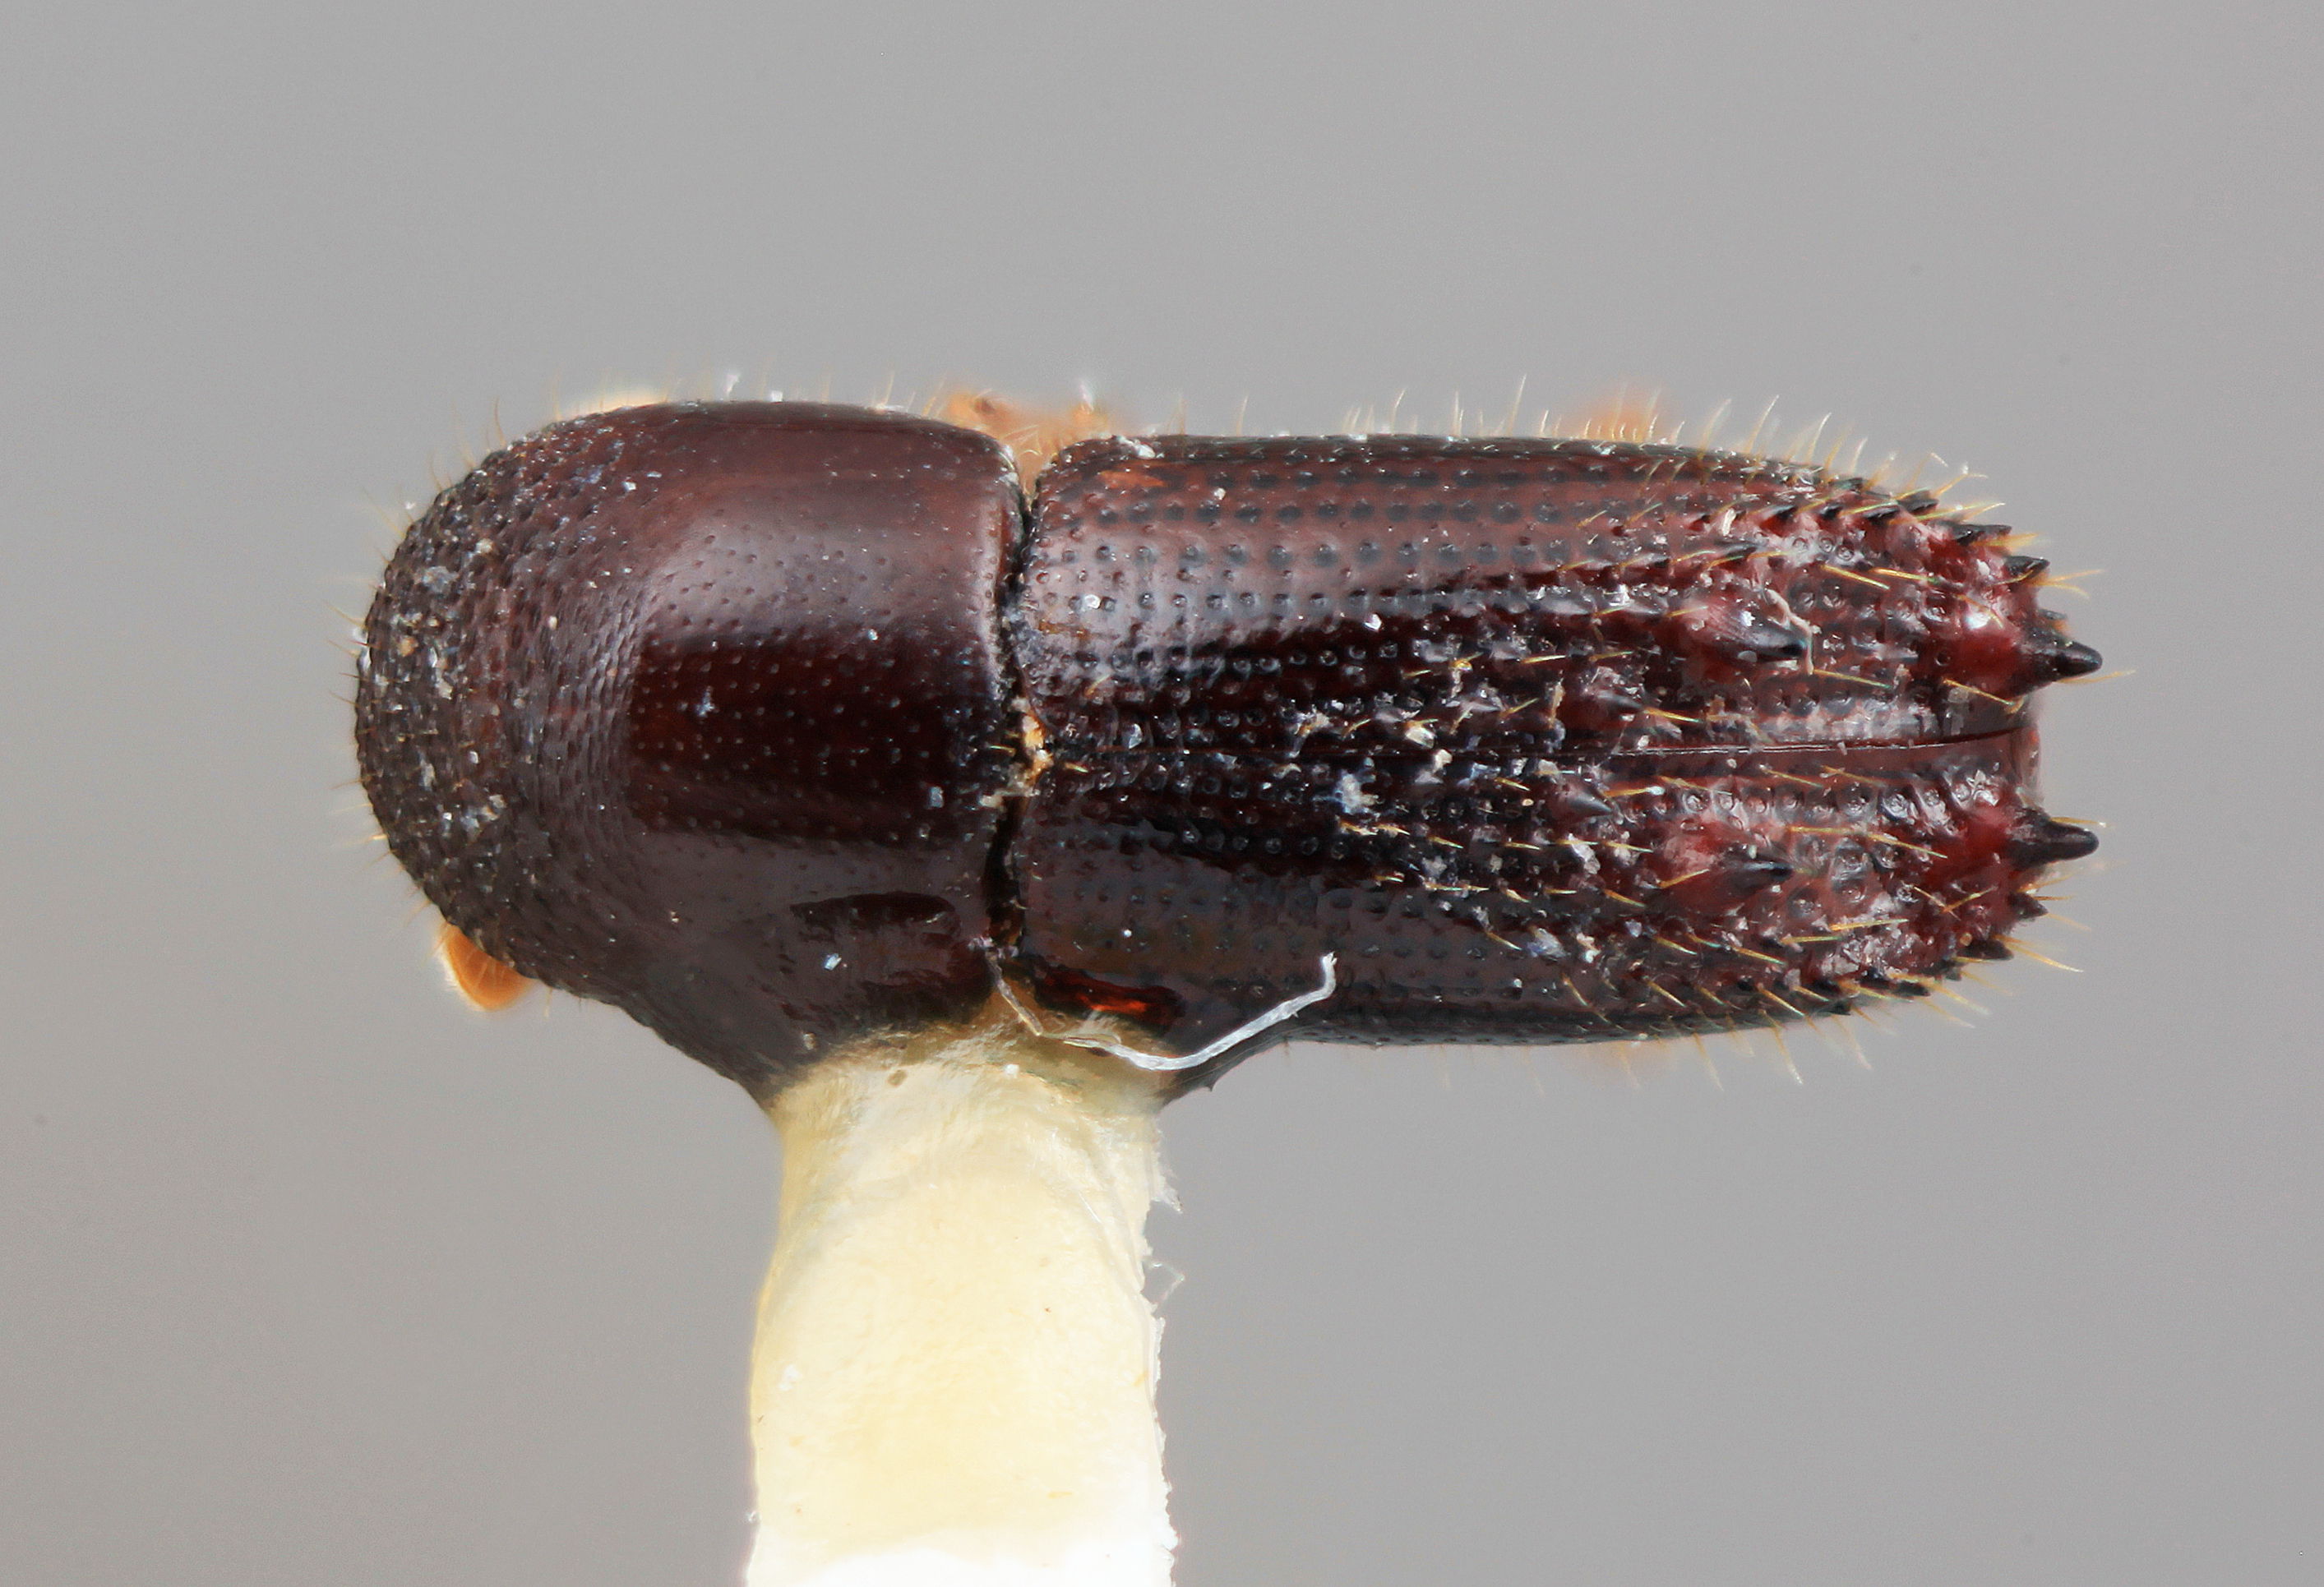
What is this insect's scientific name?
Xyleborinus tribulosus
